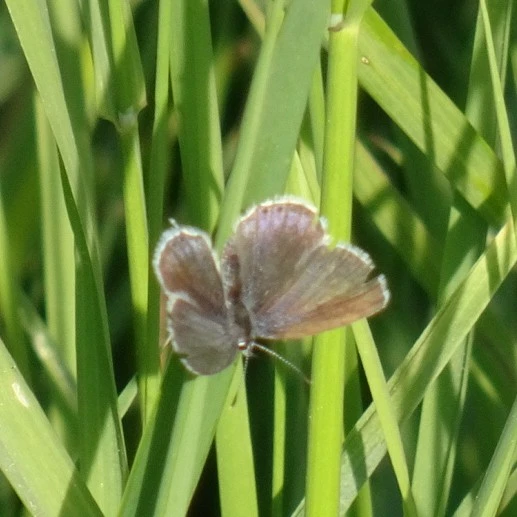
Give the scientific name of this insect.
Cupido argiades (also Elkalyce argiades)
